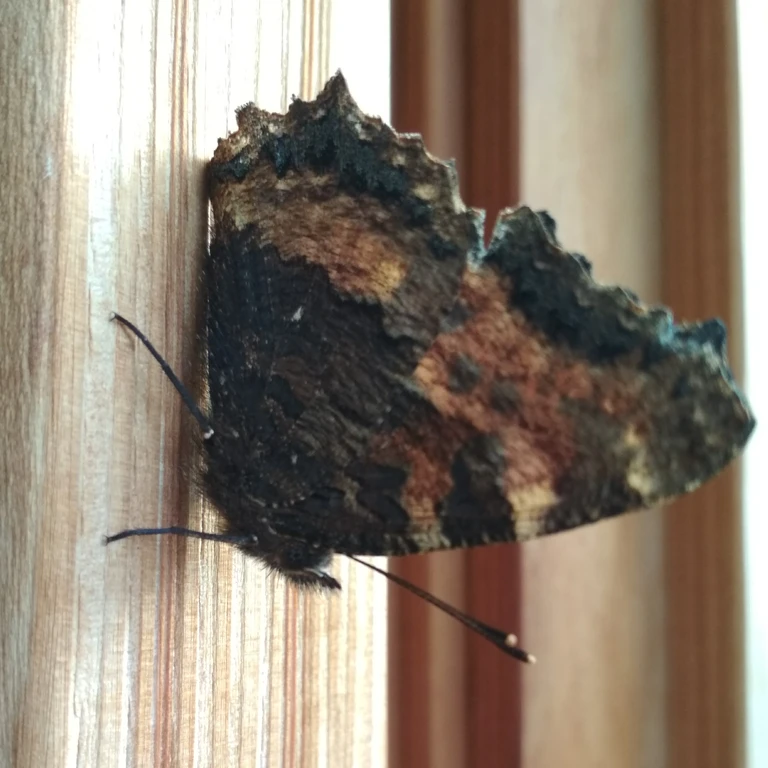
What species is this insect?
Aglais urticae
